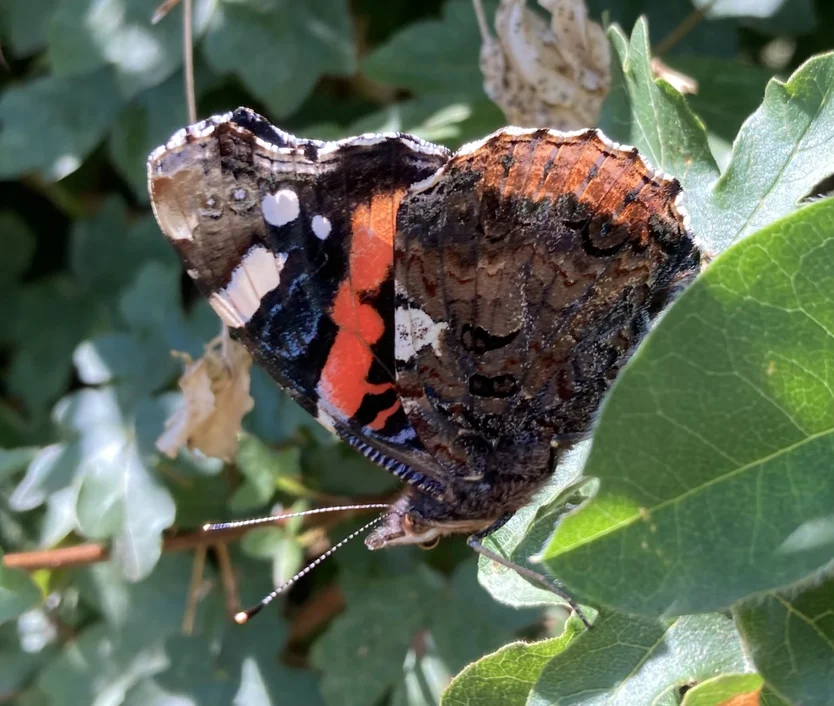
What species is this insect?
Vanessa atalanta
